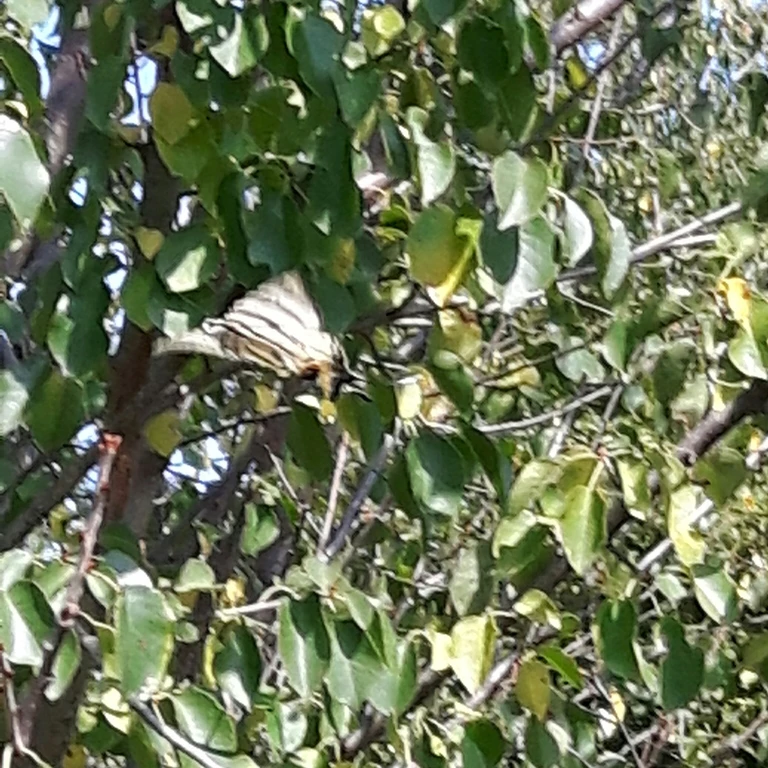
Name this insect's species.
Iphiclides podalirius
